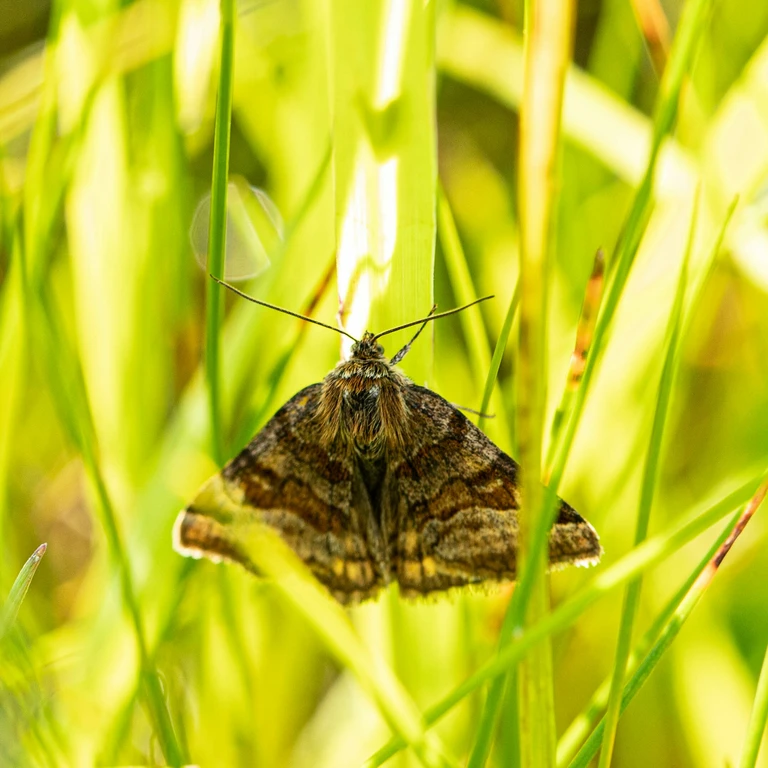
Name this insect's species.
Euclidia glyphica
